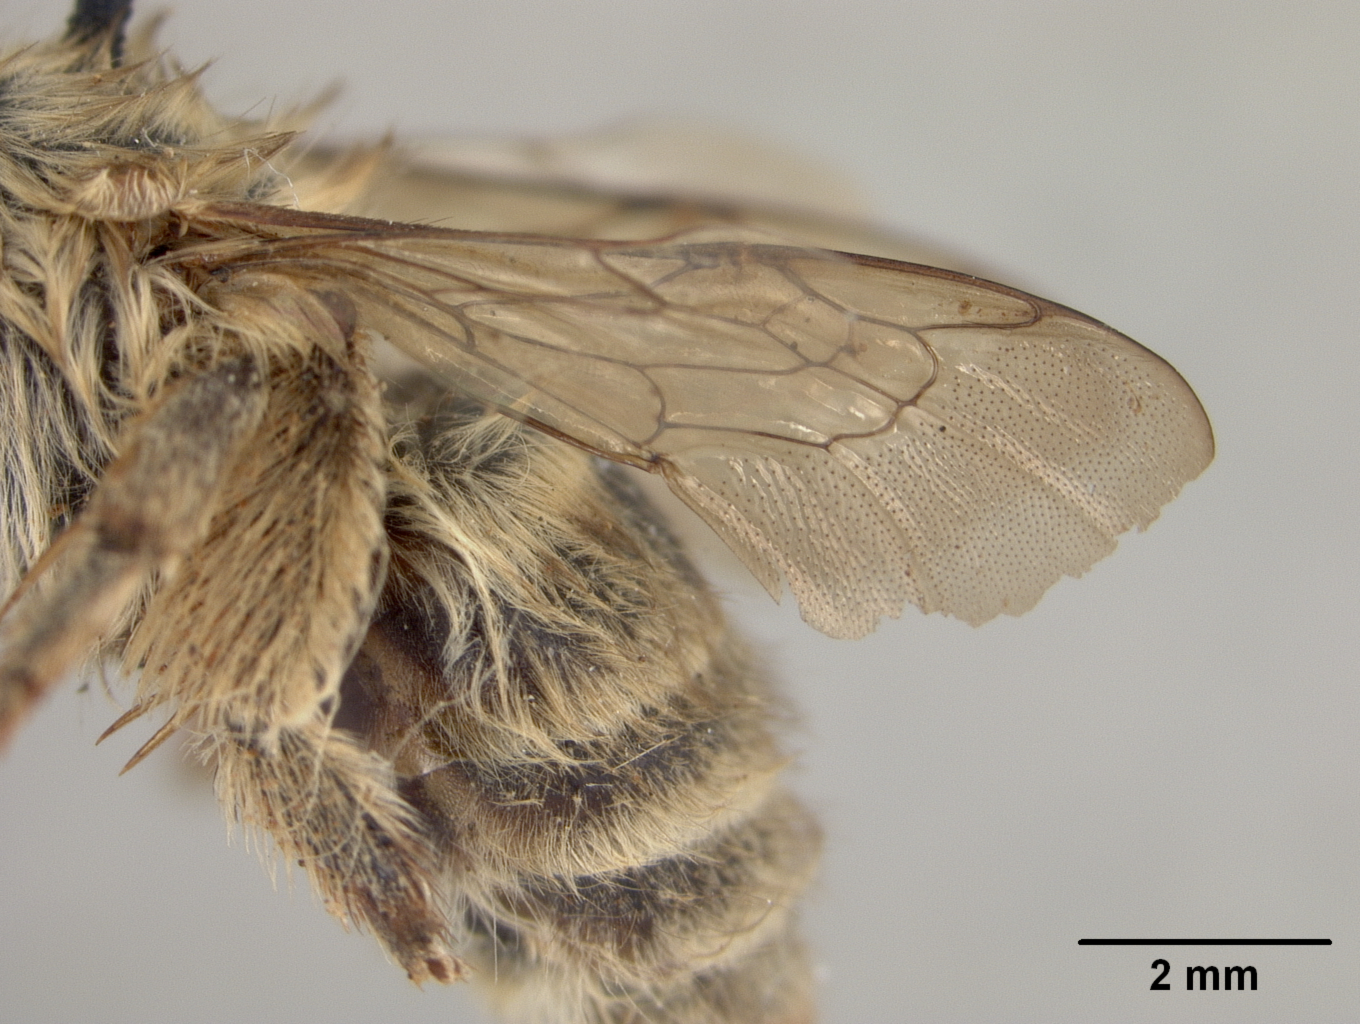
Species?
Habropoda hookeri
